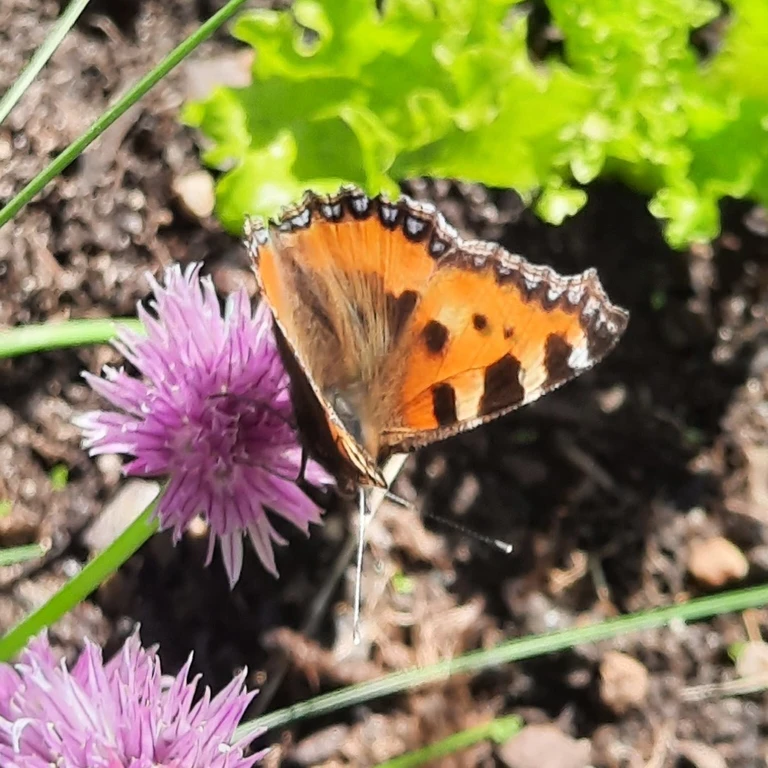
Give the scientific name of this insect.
Aglais urticae
